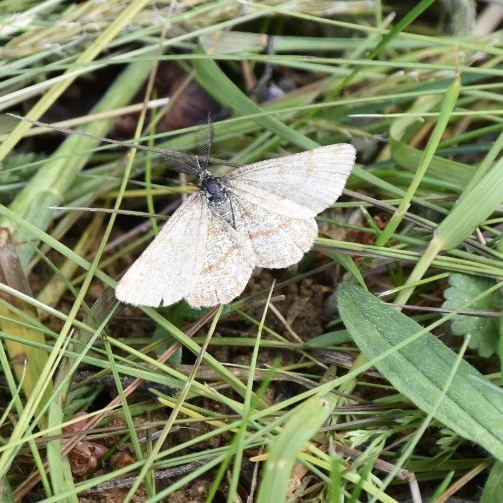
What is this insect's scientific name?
Ematurga atomaria
